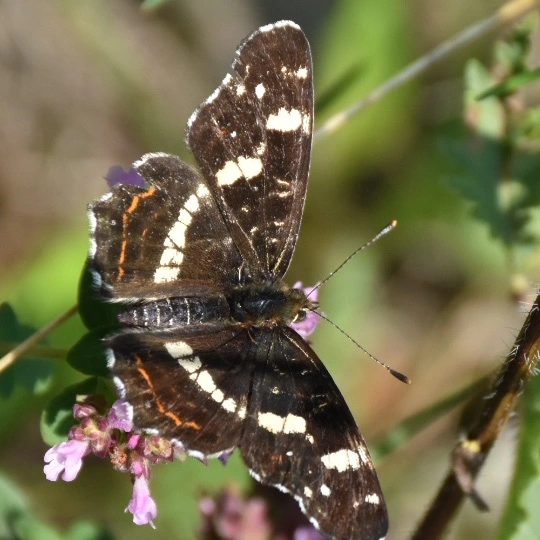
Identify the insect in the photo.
Araschnia levana
